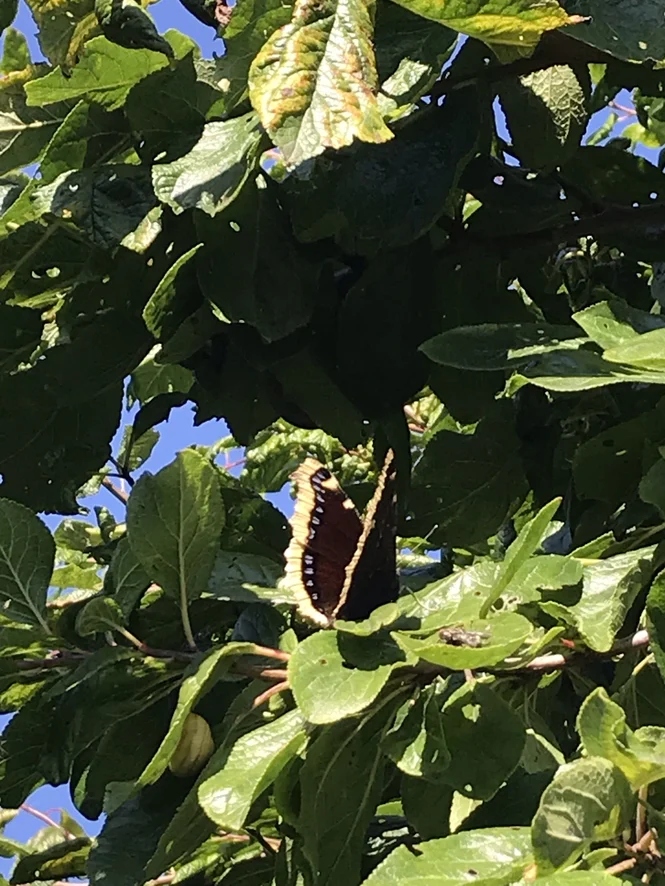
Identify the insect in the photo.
Nymphalis antiopa
